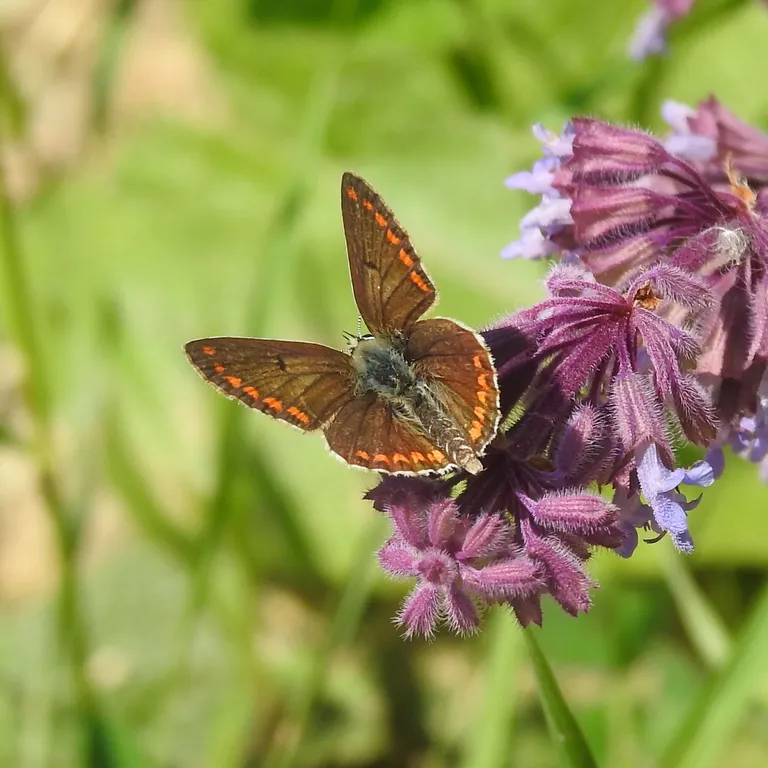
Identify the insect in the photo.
Aricia agestis/artaxerxes
